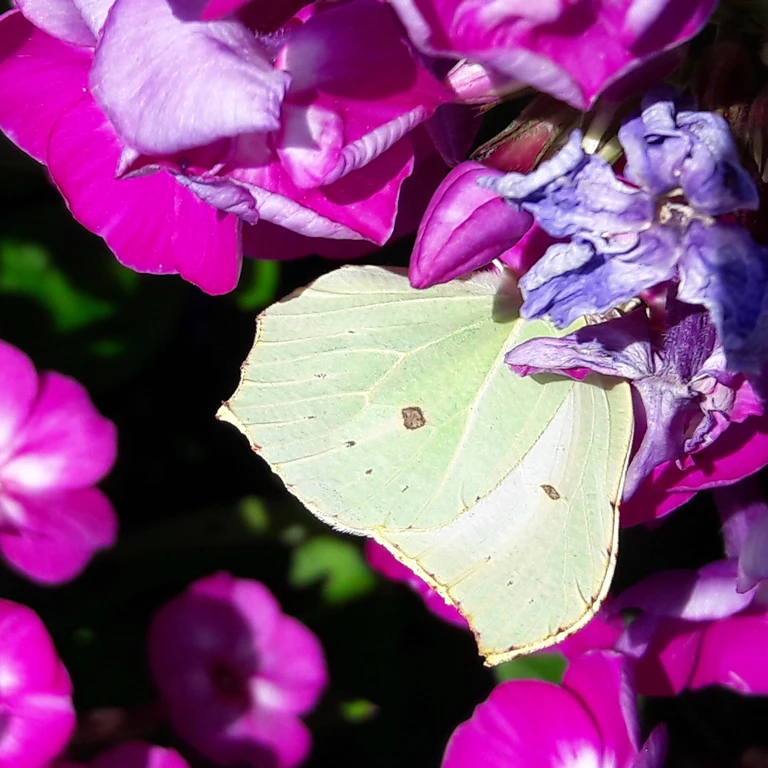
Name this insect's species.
Gonepteryx rhamni
